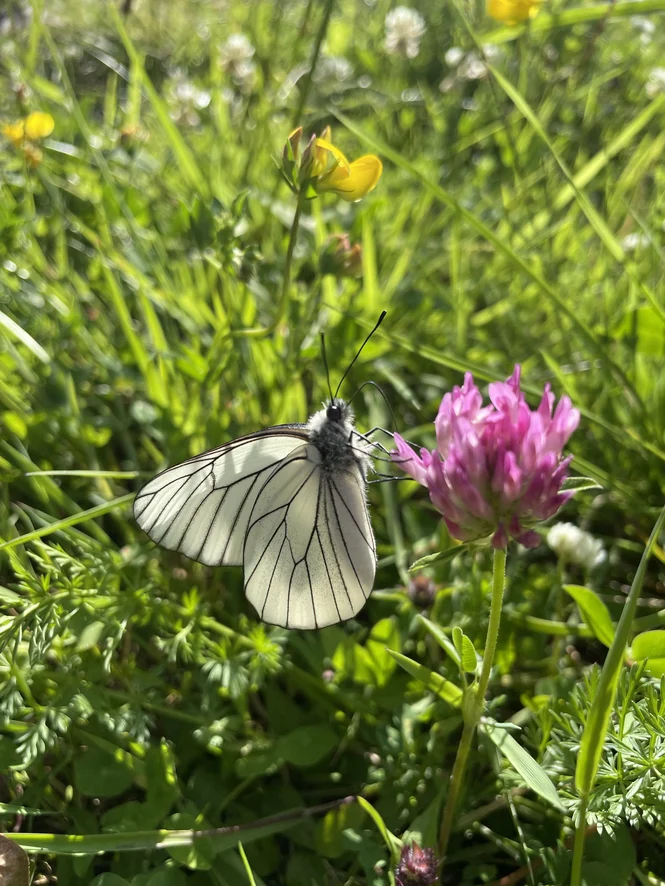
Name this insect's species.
Aporia crataegi
